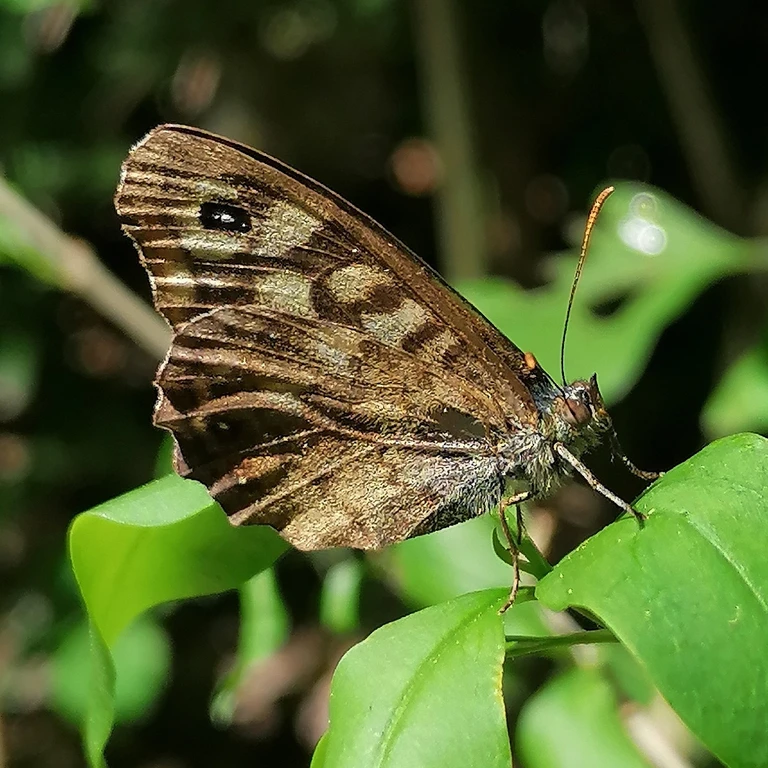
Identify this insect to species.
Pararge aegeria
